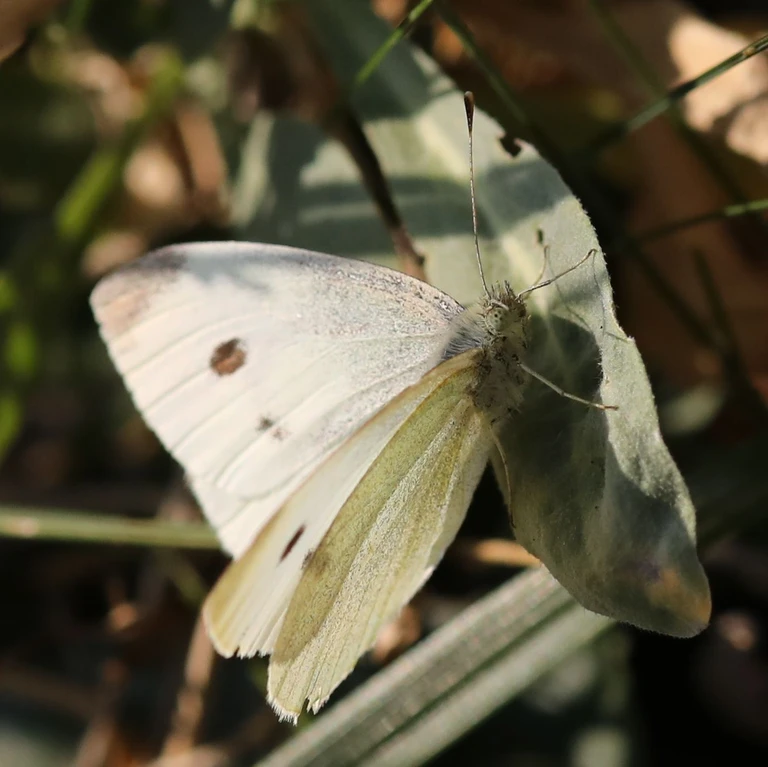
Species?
Pieris rapae
